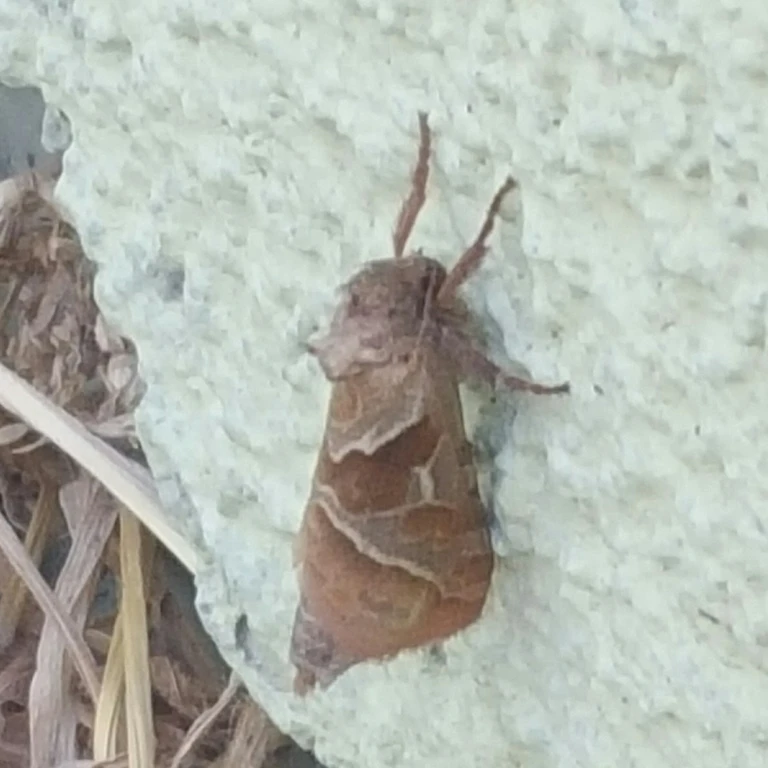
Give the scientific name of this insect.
Triodia sylvina
